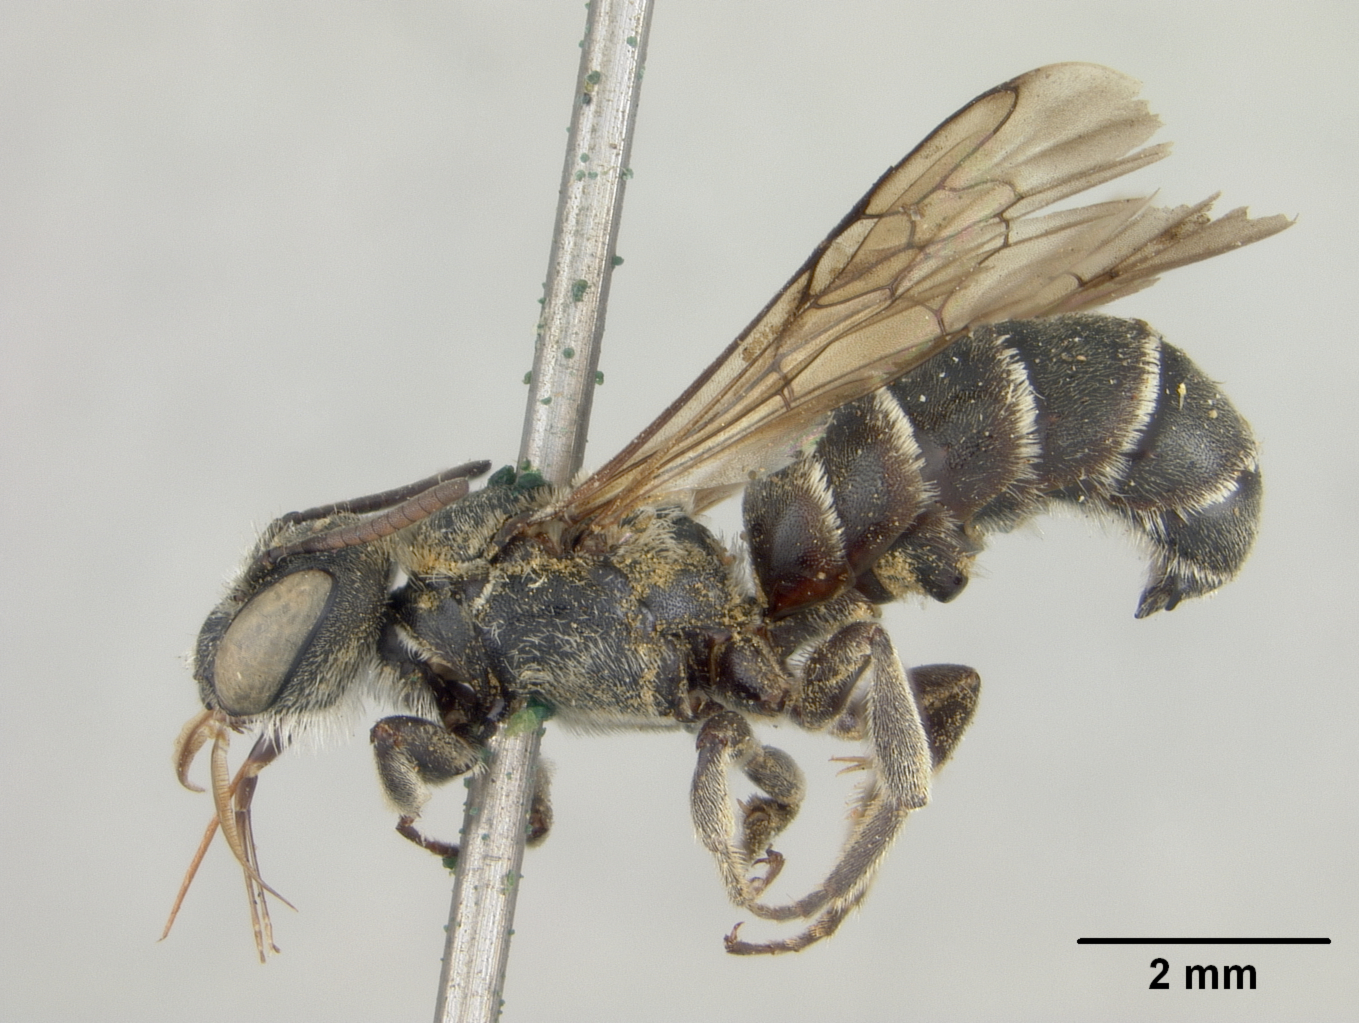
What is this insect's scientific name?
Heriades odontura
